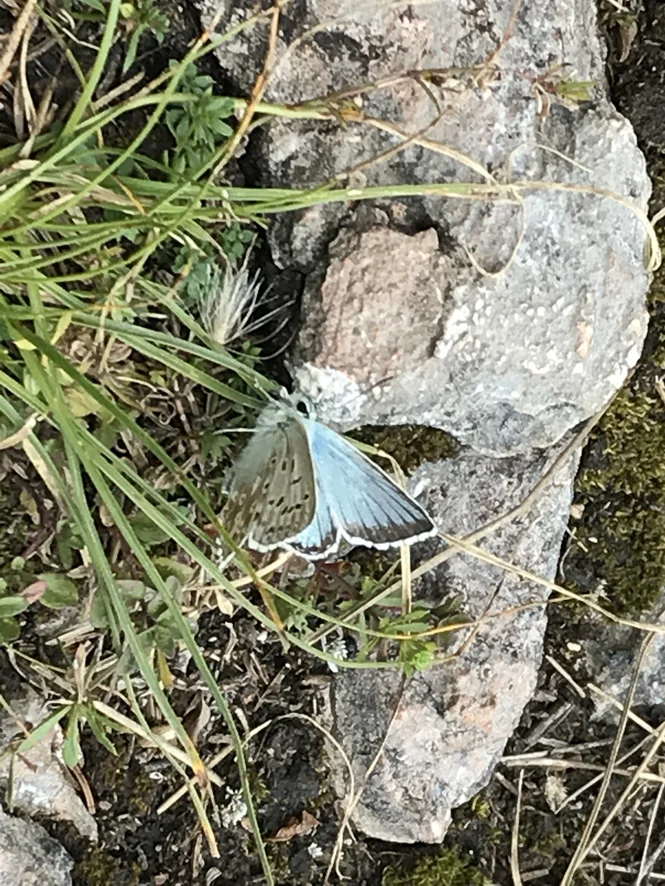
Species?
Lysandra coridon
